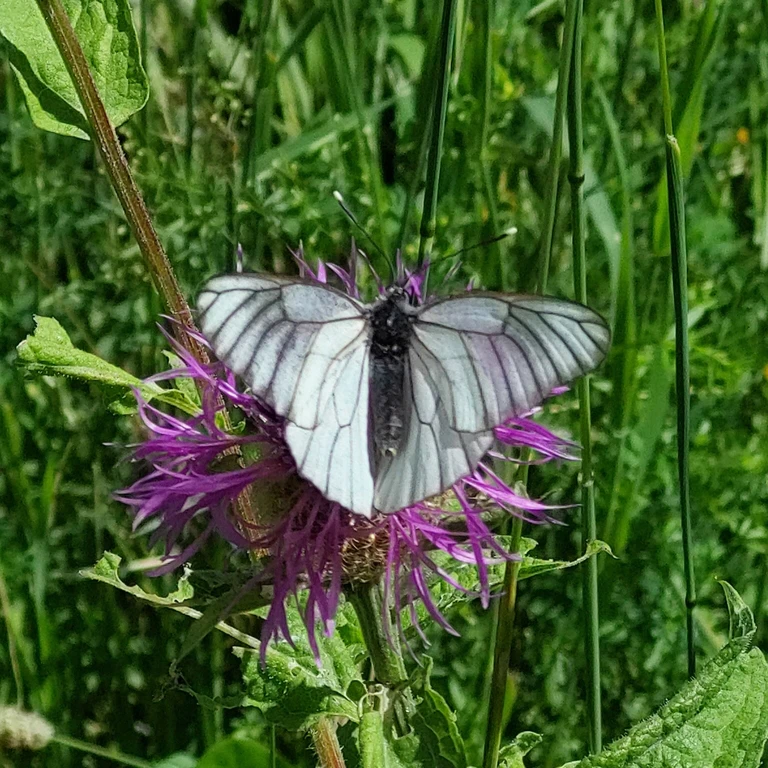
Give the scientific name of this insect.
Aporia crataegi
